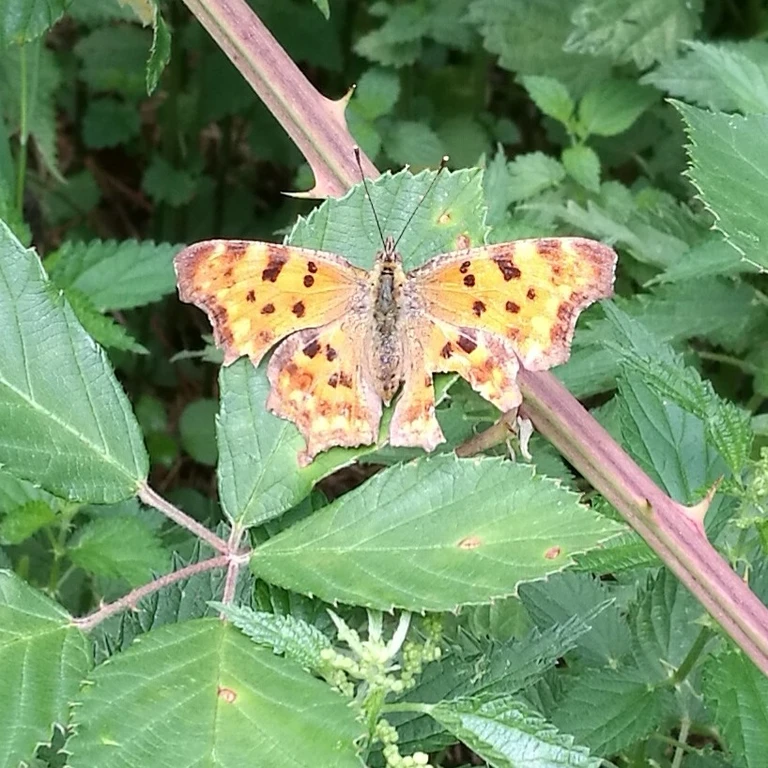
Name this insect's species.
Polygonia c-album
